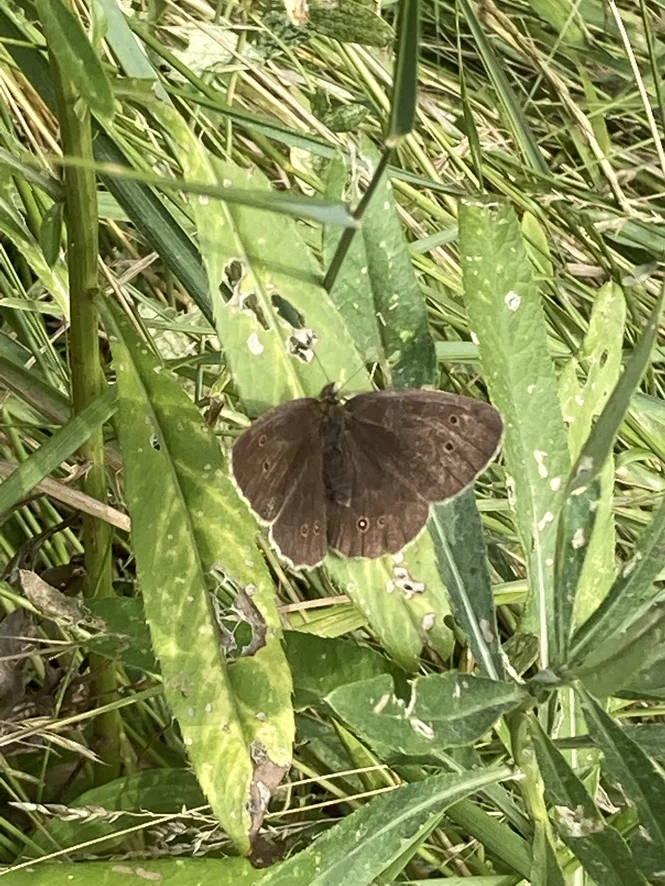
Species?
Aphantopus hyperantus
